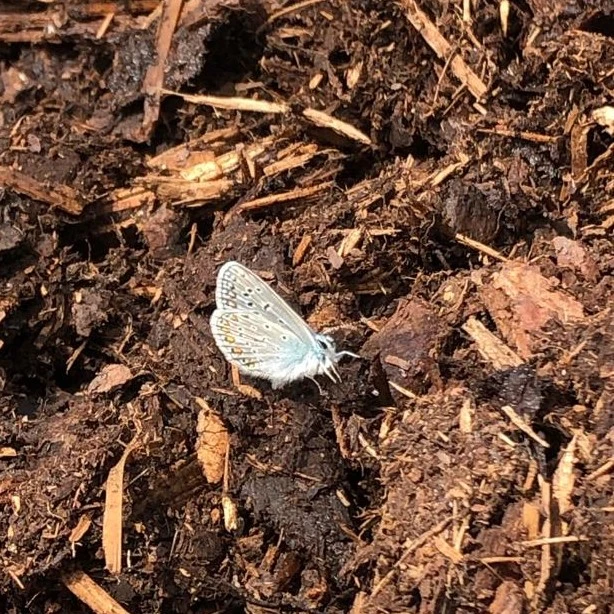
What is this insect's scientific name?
Polyommatus icarus
